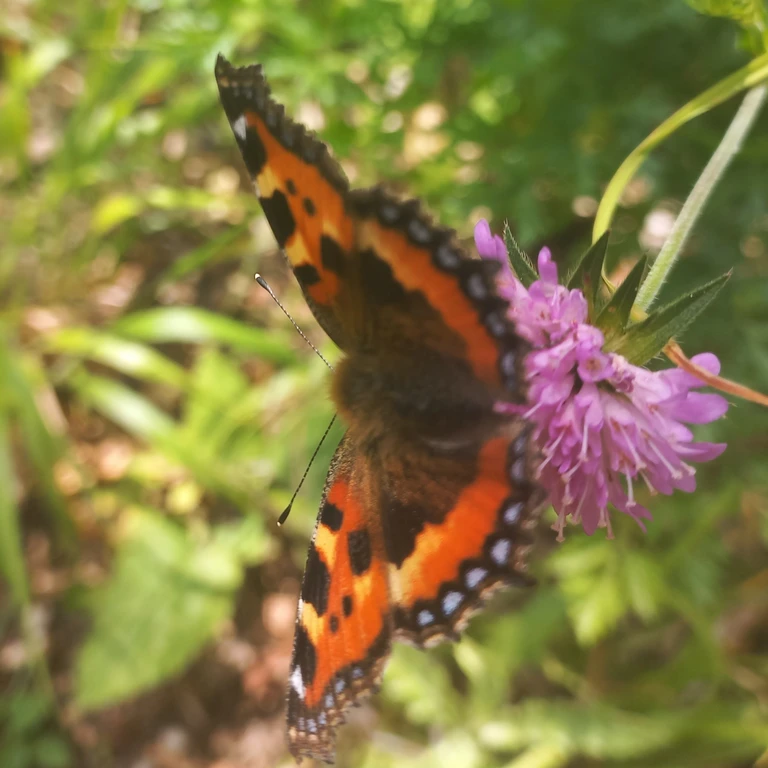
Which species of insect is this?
Aglais urticae
